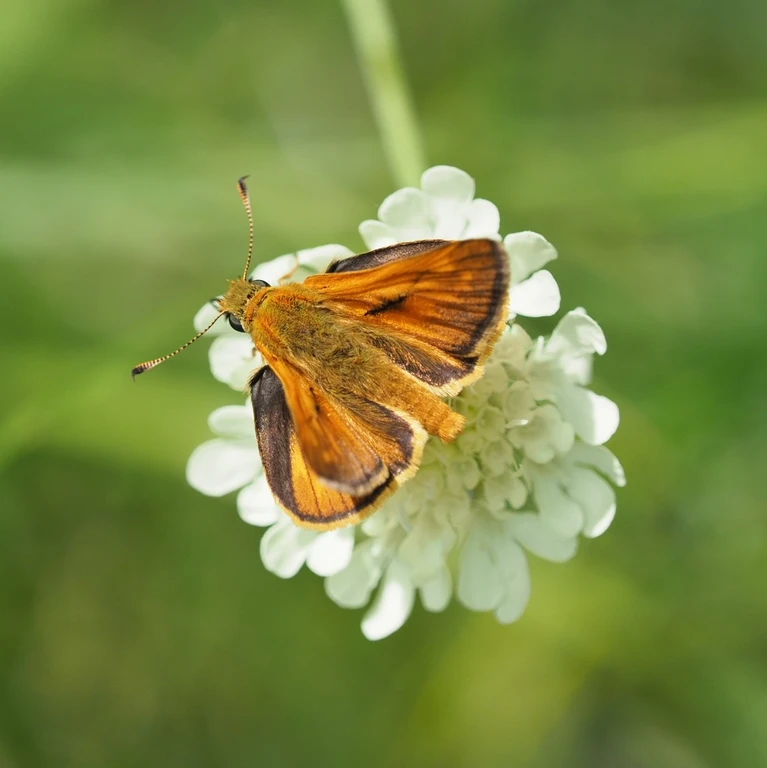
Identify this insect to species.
Ochlodes sylvanus (also Ochlodes venata)
